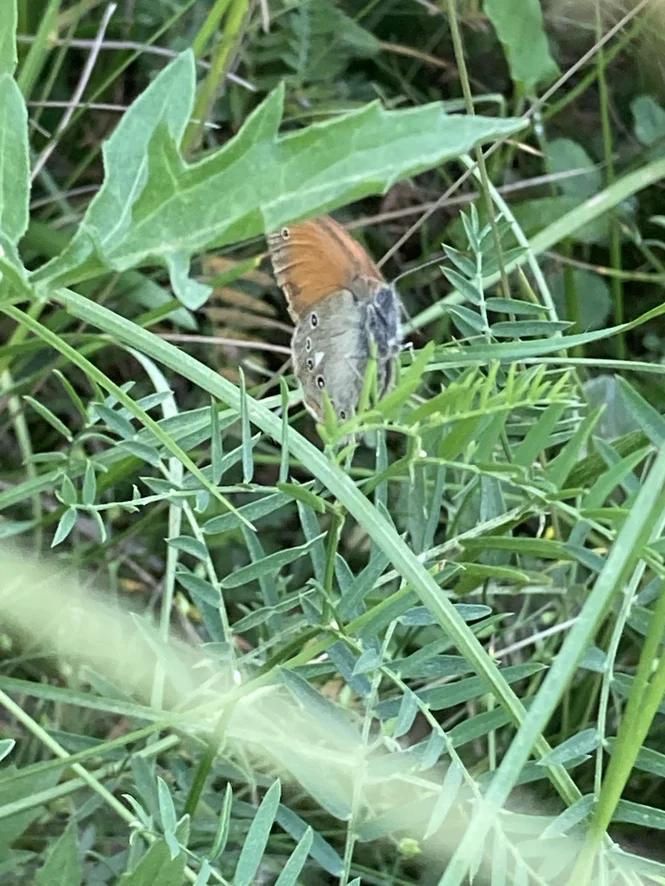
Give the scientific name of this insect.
Coenonympha glycerion (also Coenonympha iphis)
